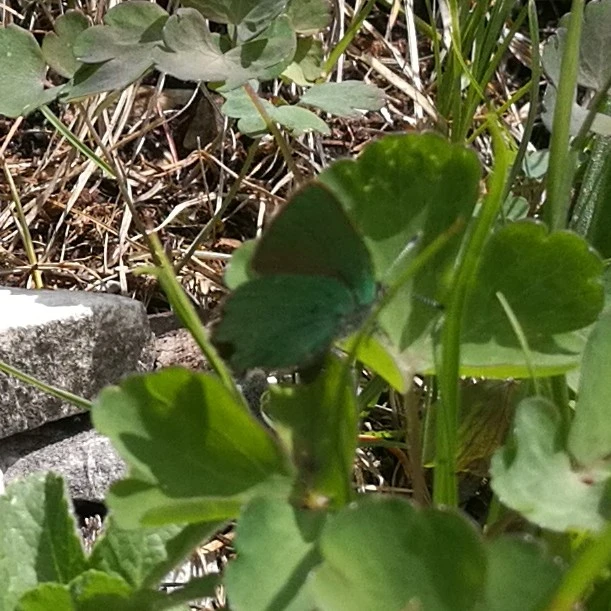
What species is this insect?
Callophrys rubi
